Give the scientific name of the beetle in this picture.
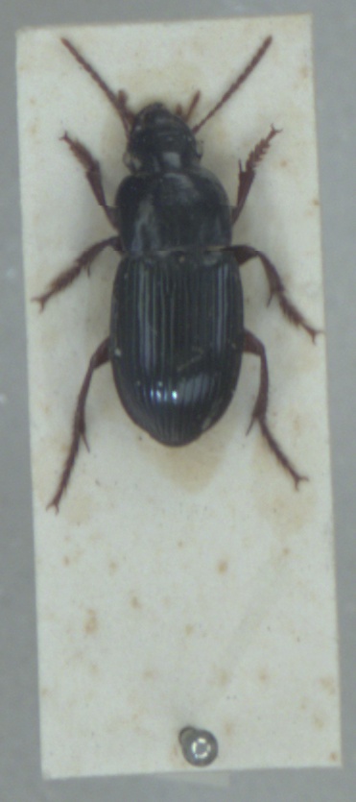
Harpalus rubripes
